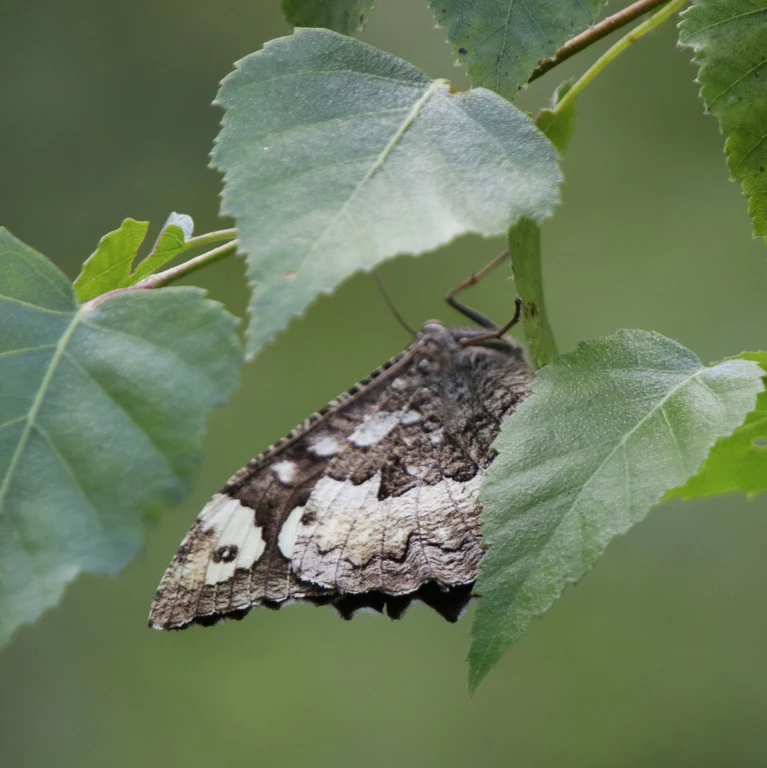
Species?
Brintesia circe
